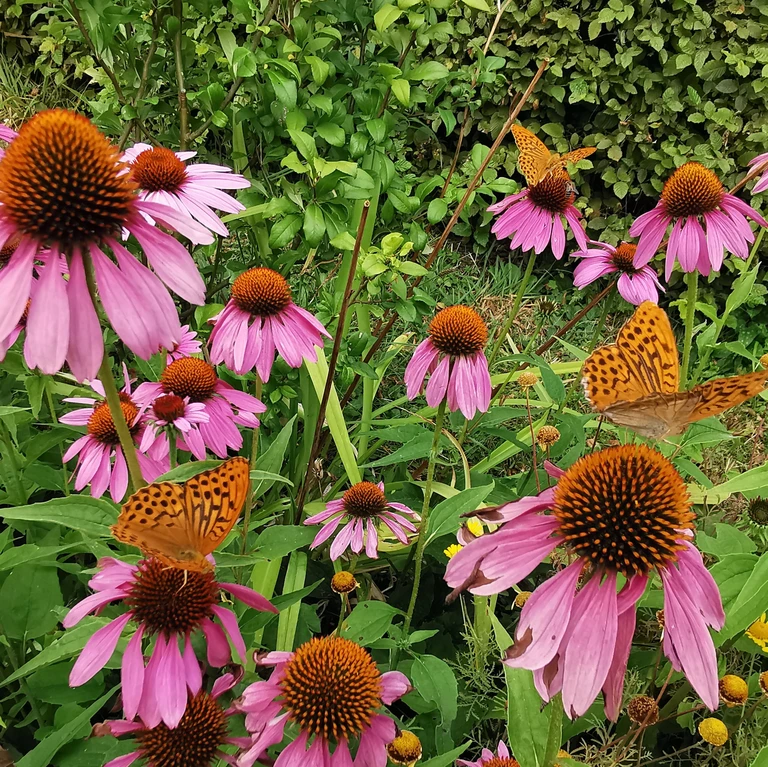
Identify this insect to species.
Argynnis paphia
